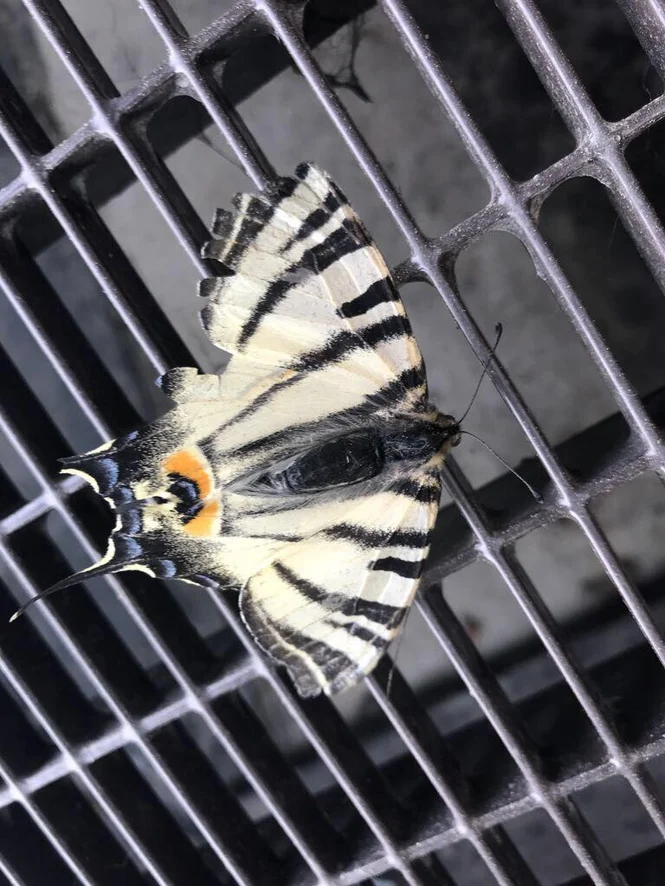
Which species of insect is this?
Iphiclides podalirius
